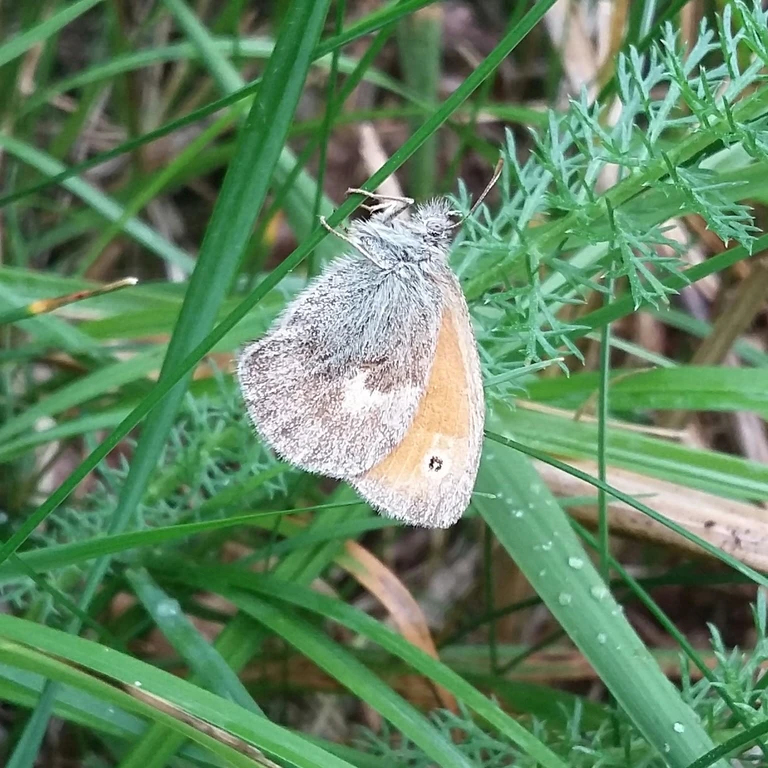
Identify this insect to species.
Coenonympha pamphilus
